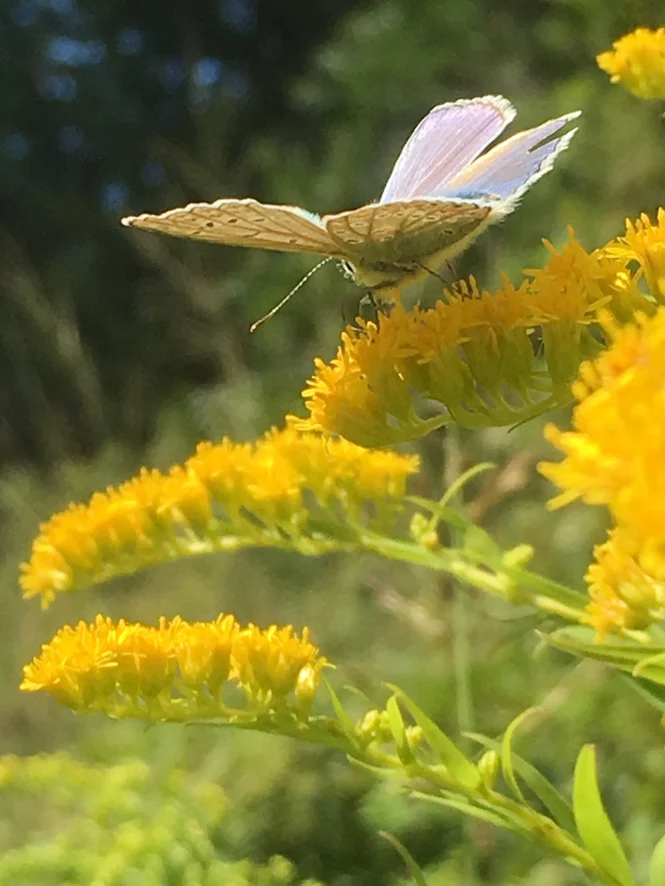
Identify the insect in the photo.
Polyommatus icarus
